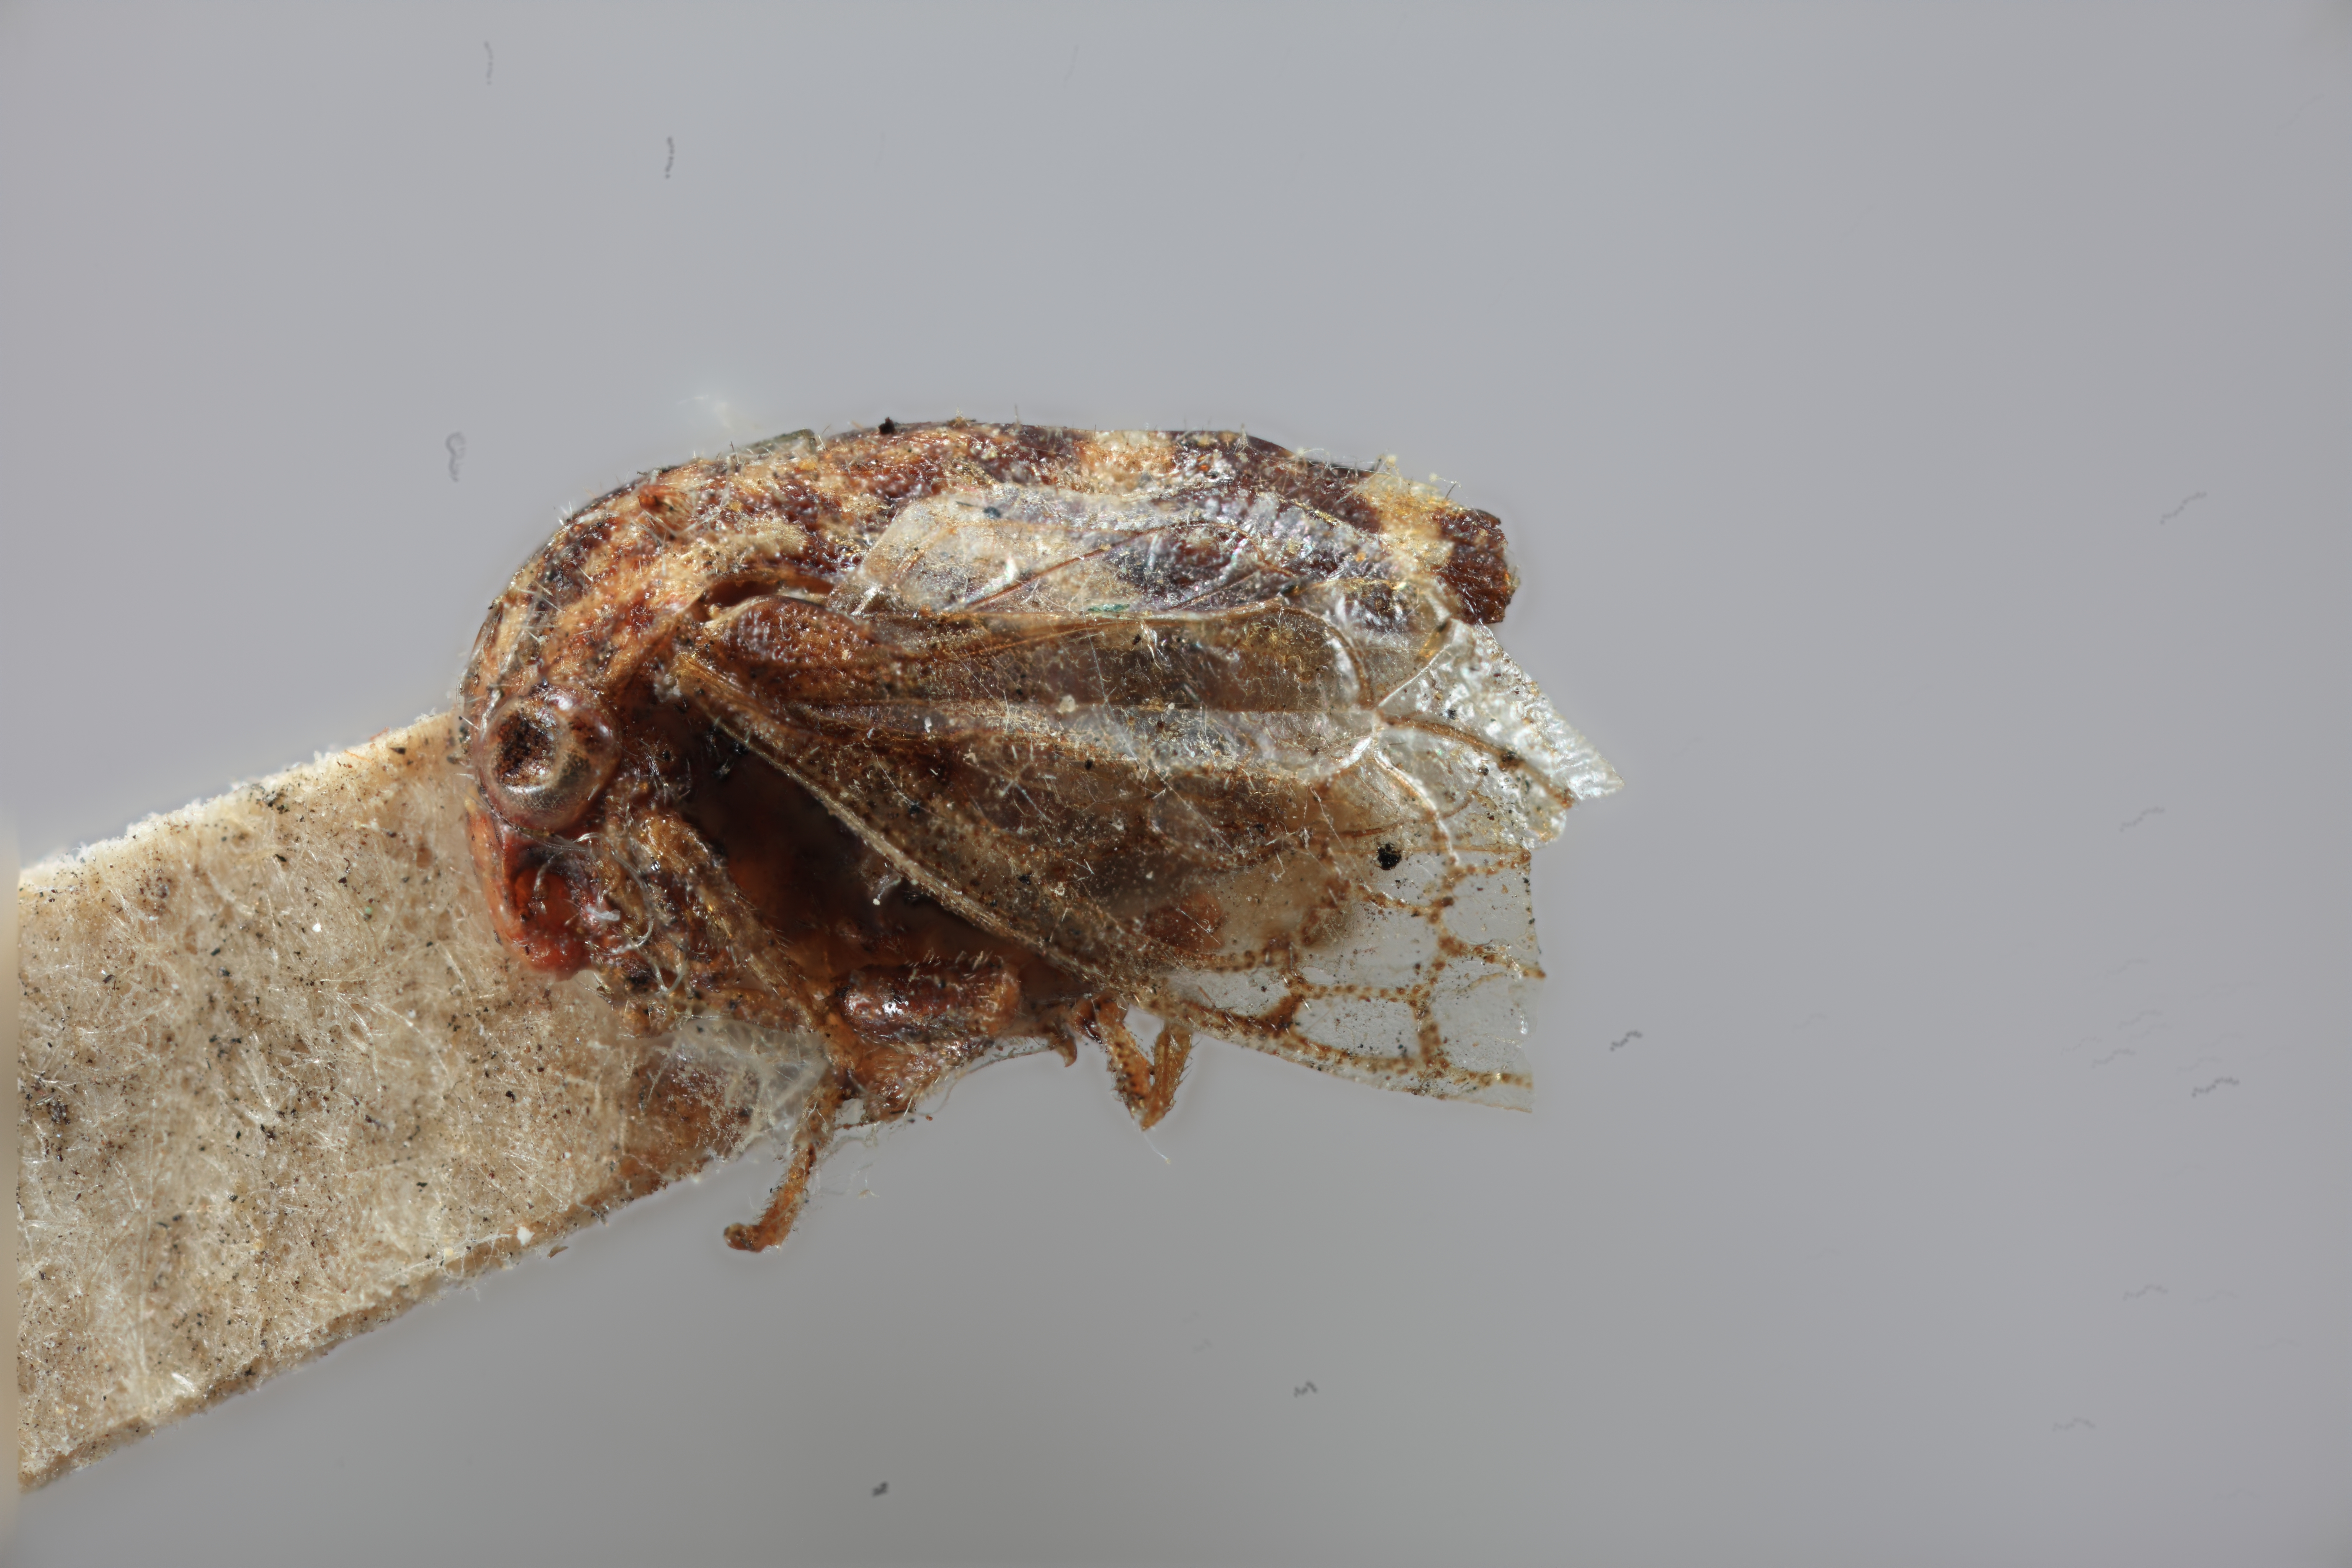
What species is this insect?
Vanduzea laeta
